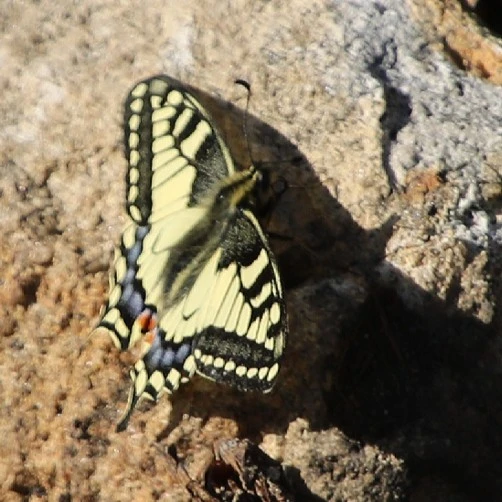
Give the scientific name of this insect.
Papilio machaon
